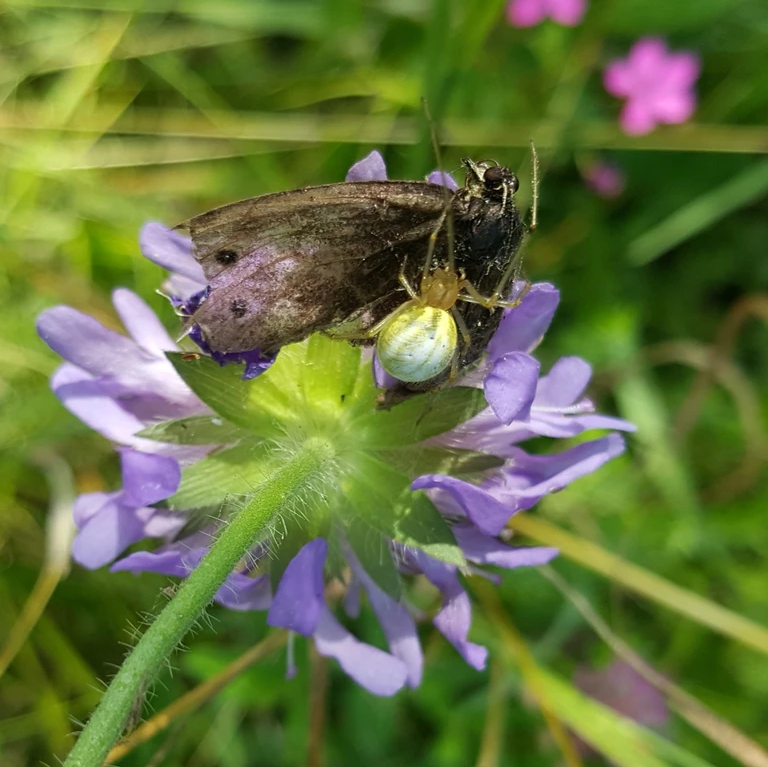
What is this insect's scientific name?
Aphantopus hyperantus
